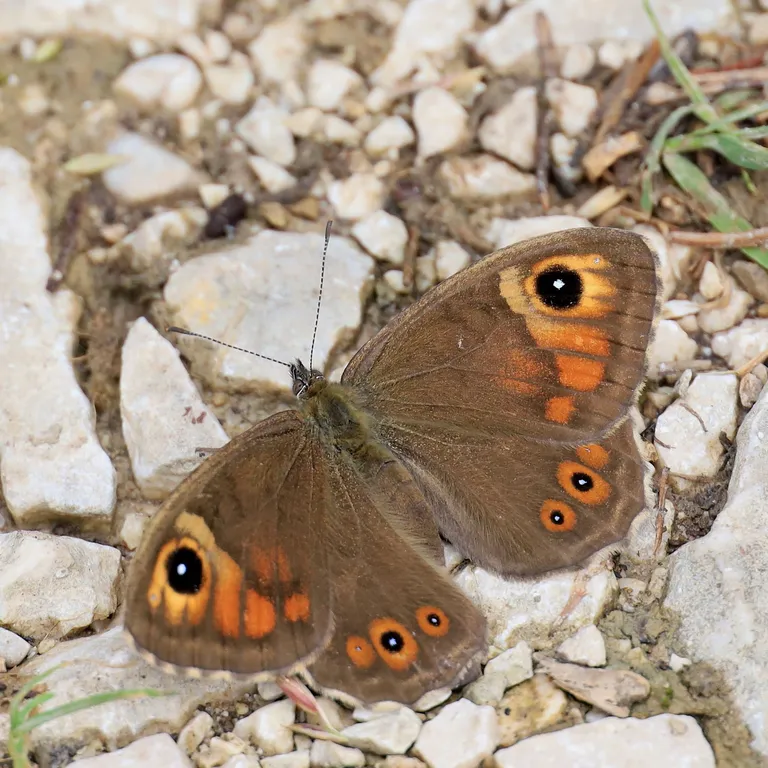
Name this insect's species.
Lasiommata maera (also Pararge maera)
